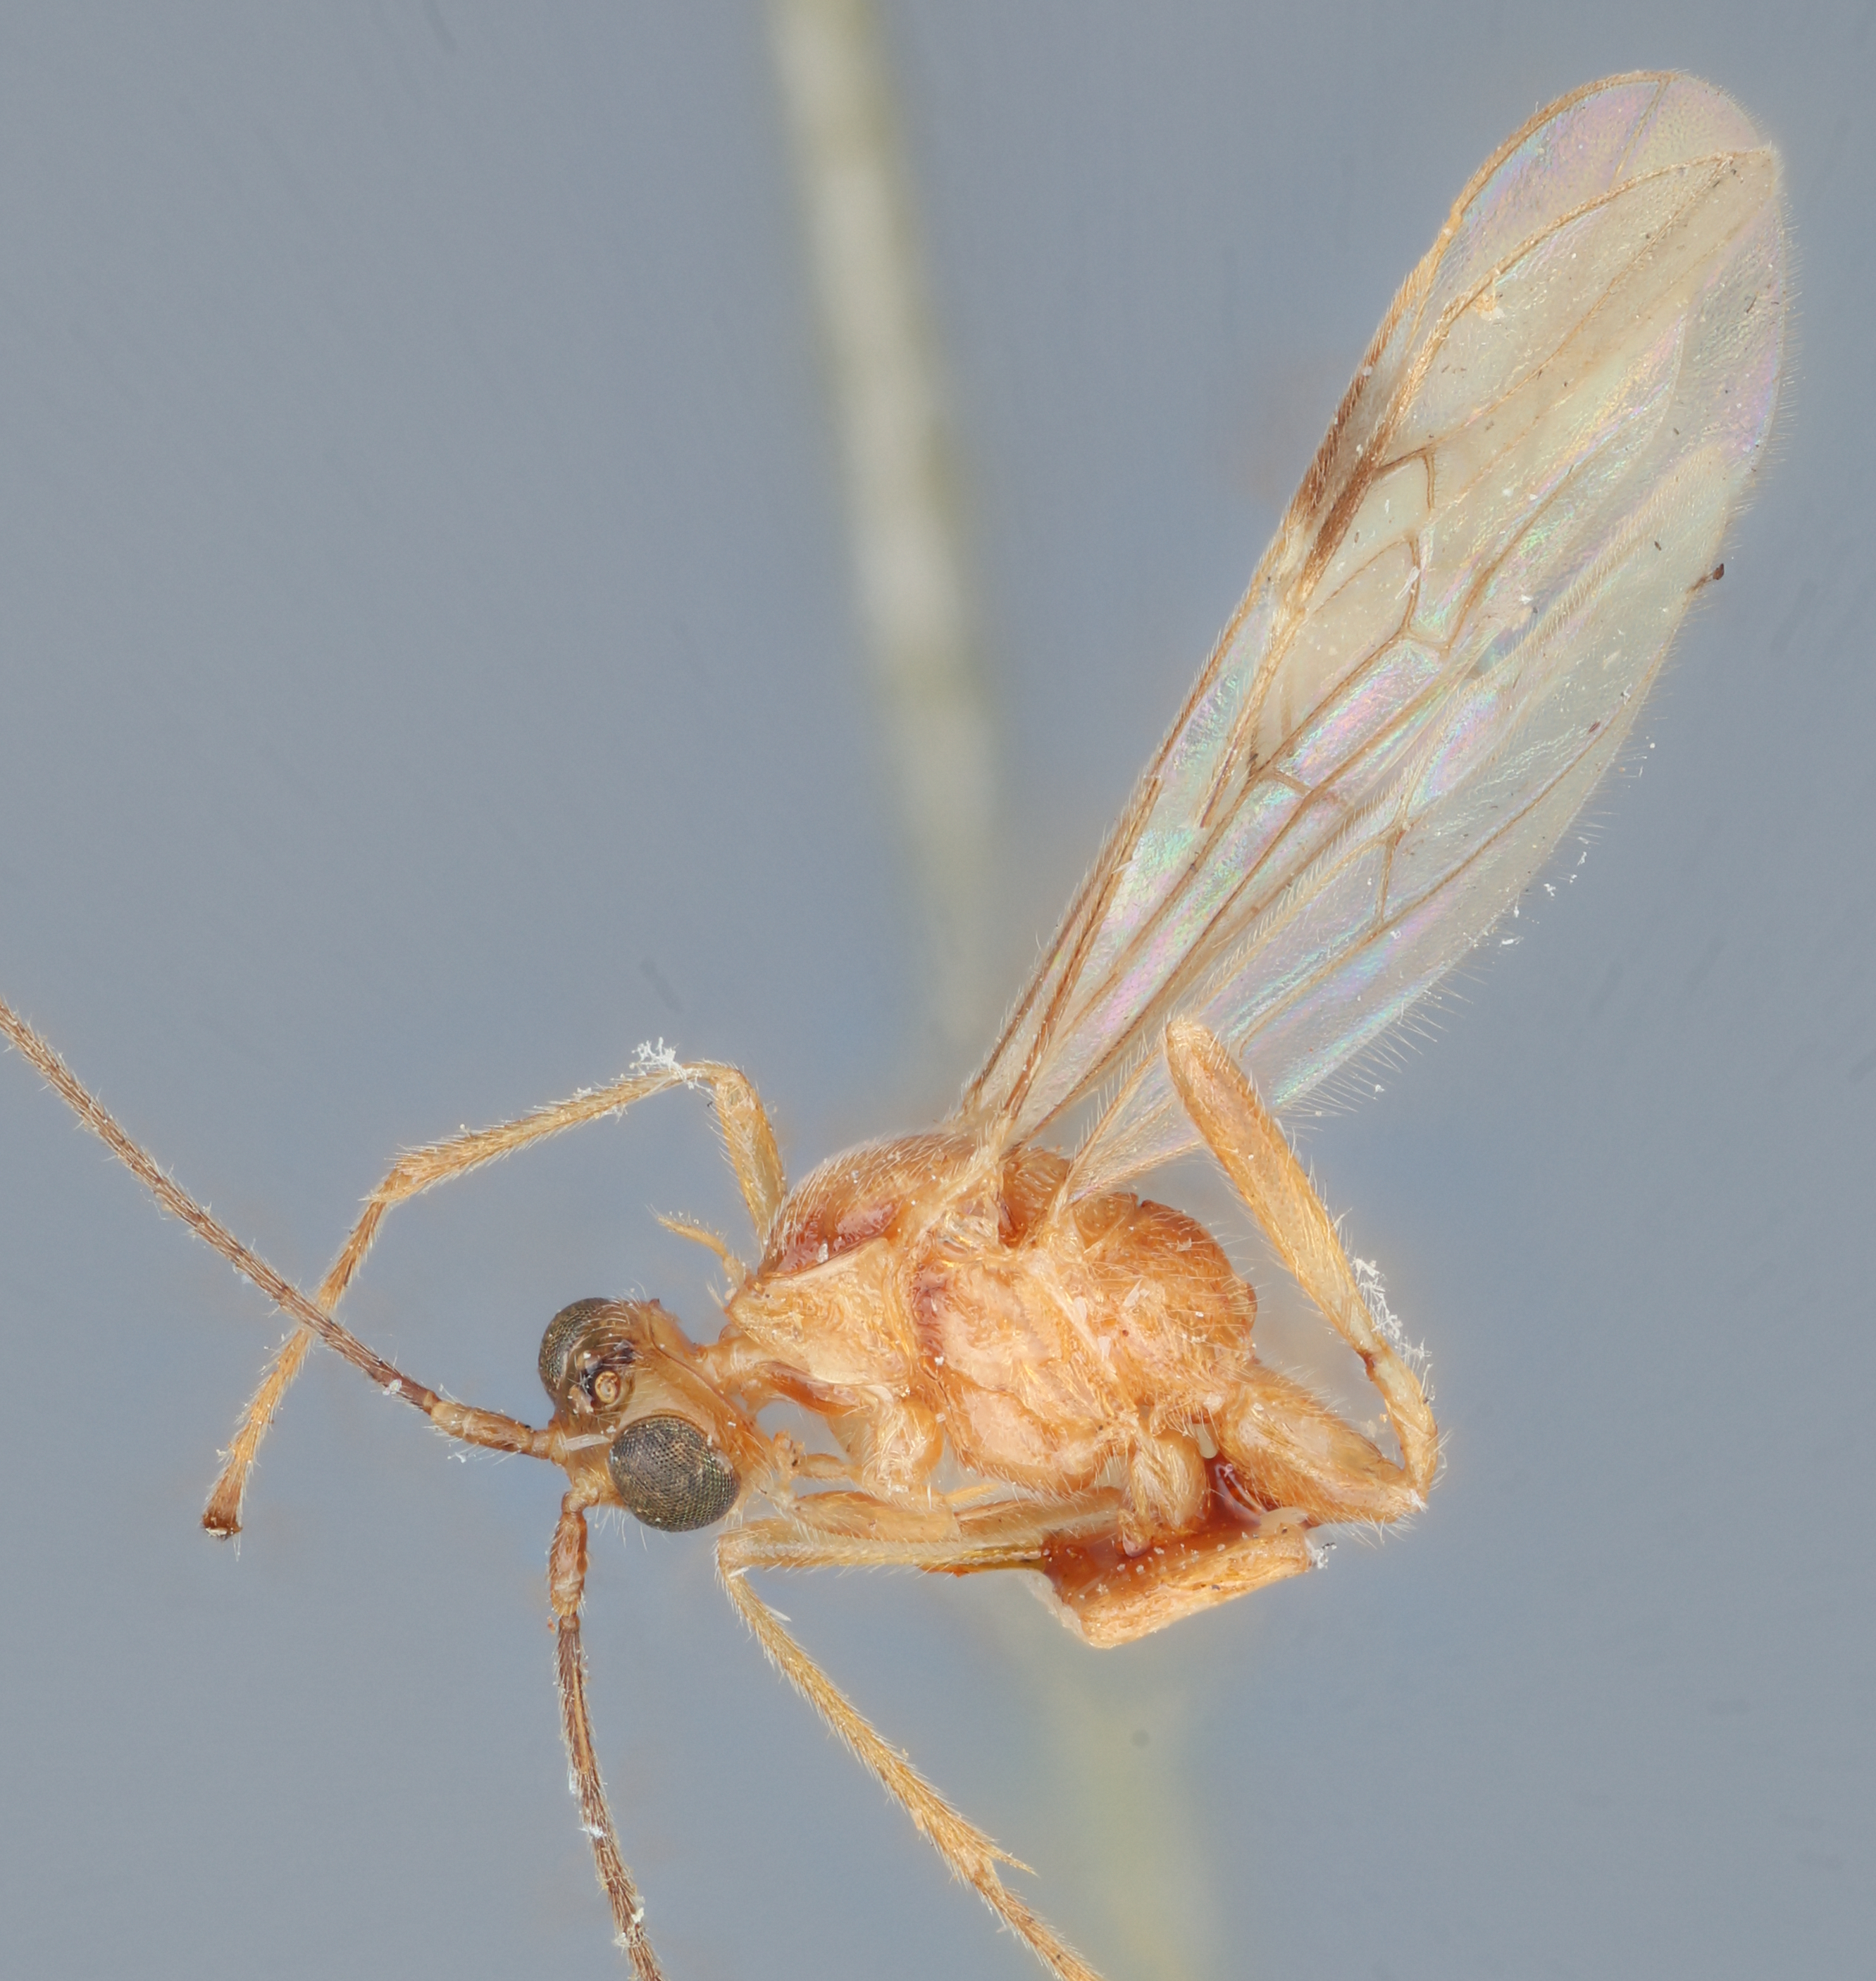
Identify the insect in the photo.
Pseudogyroneuron mindanaensis
